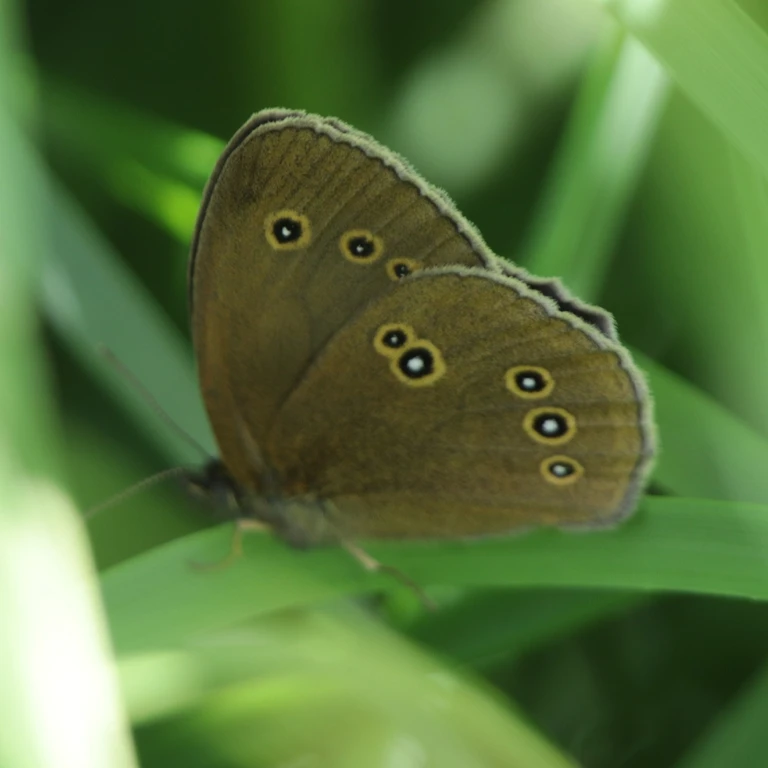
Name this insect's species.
Aphantopus hyperantus
